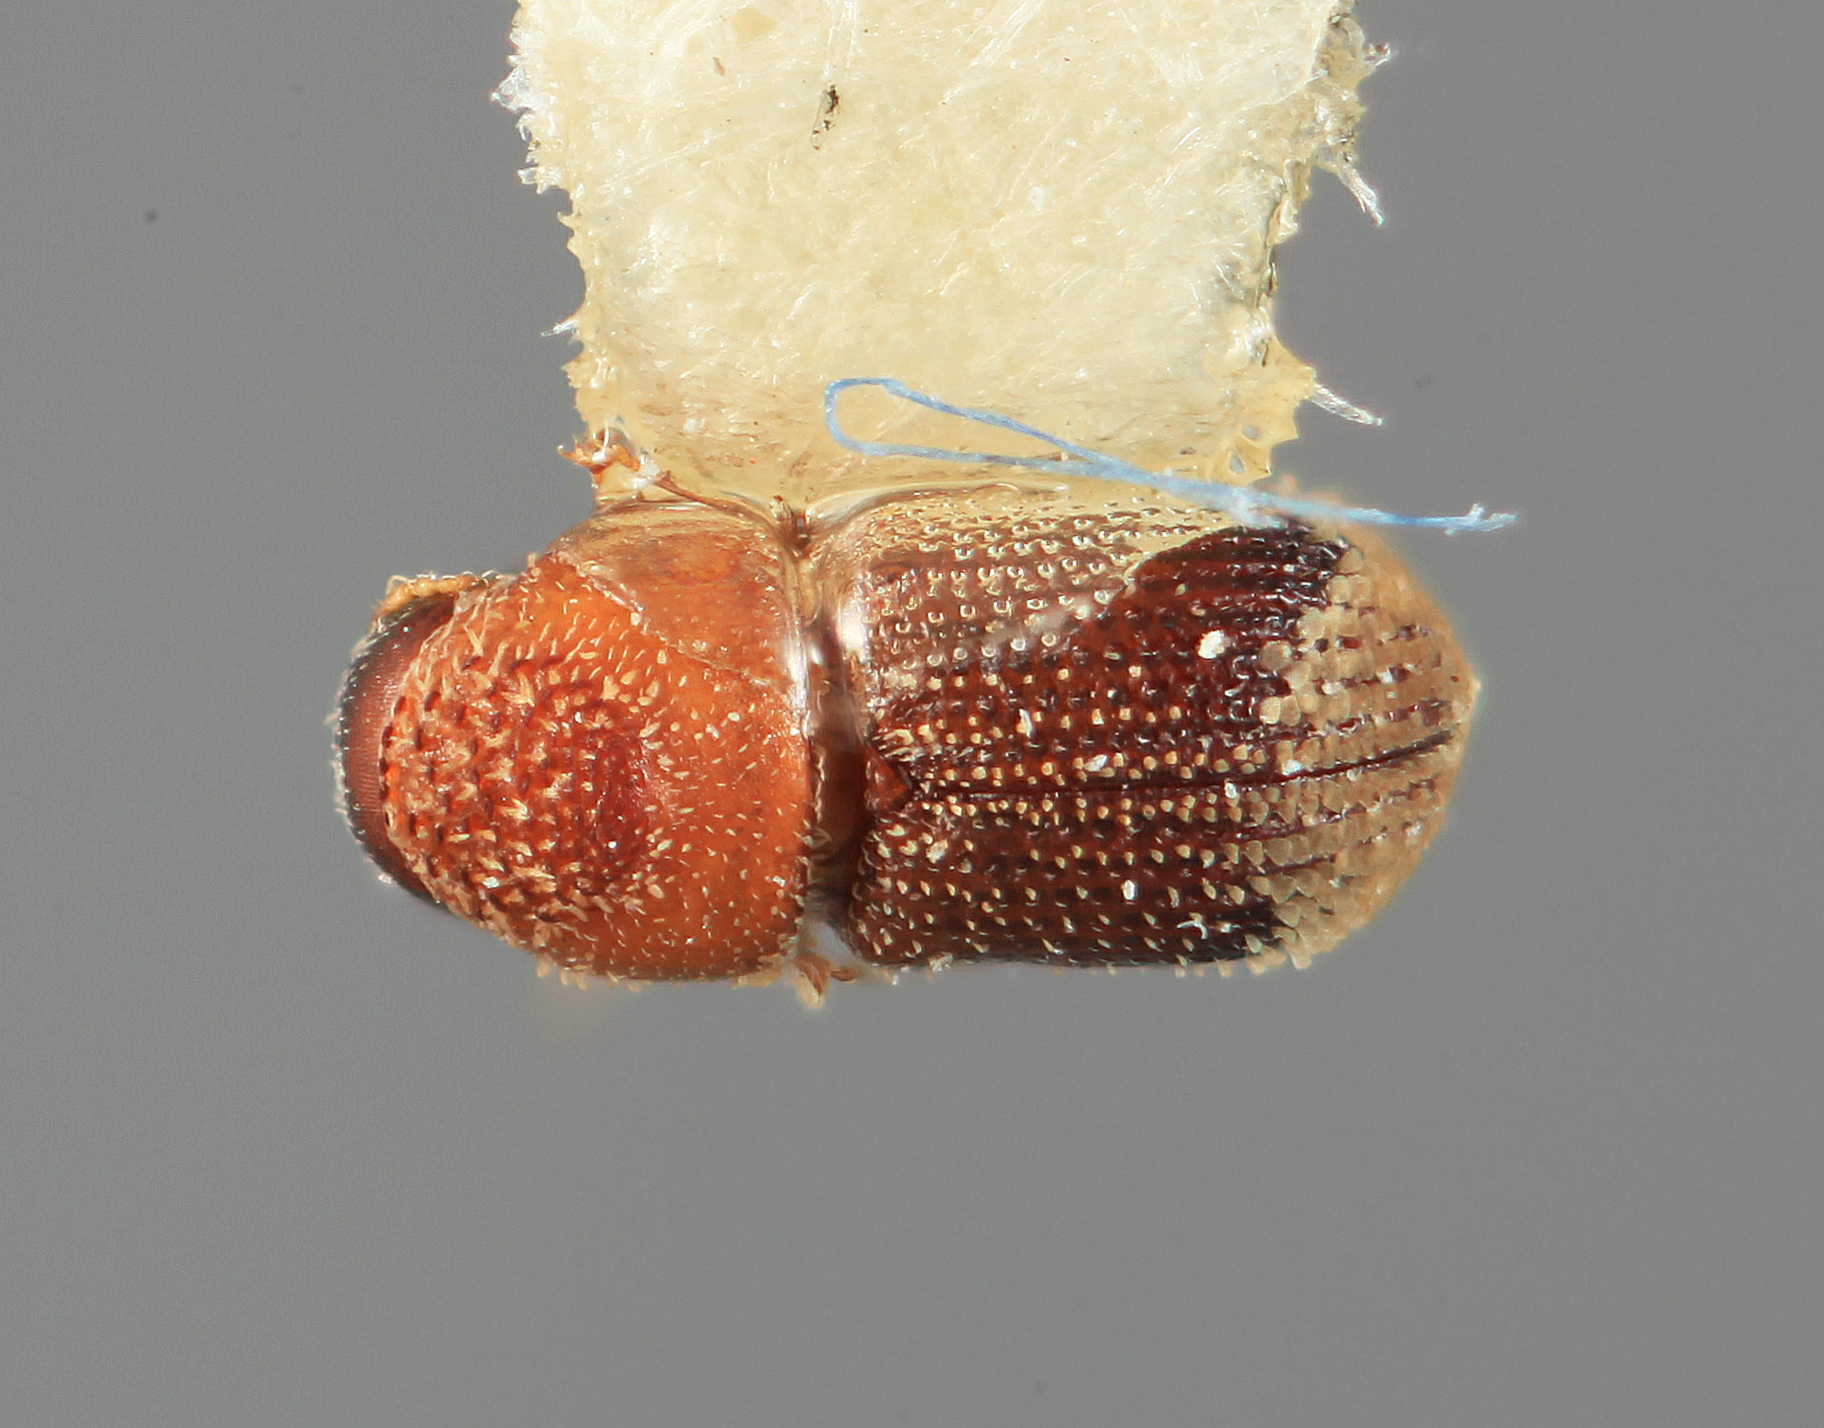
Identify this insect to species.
Pseudothysanoes squameus
